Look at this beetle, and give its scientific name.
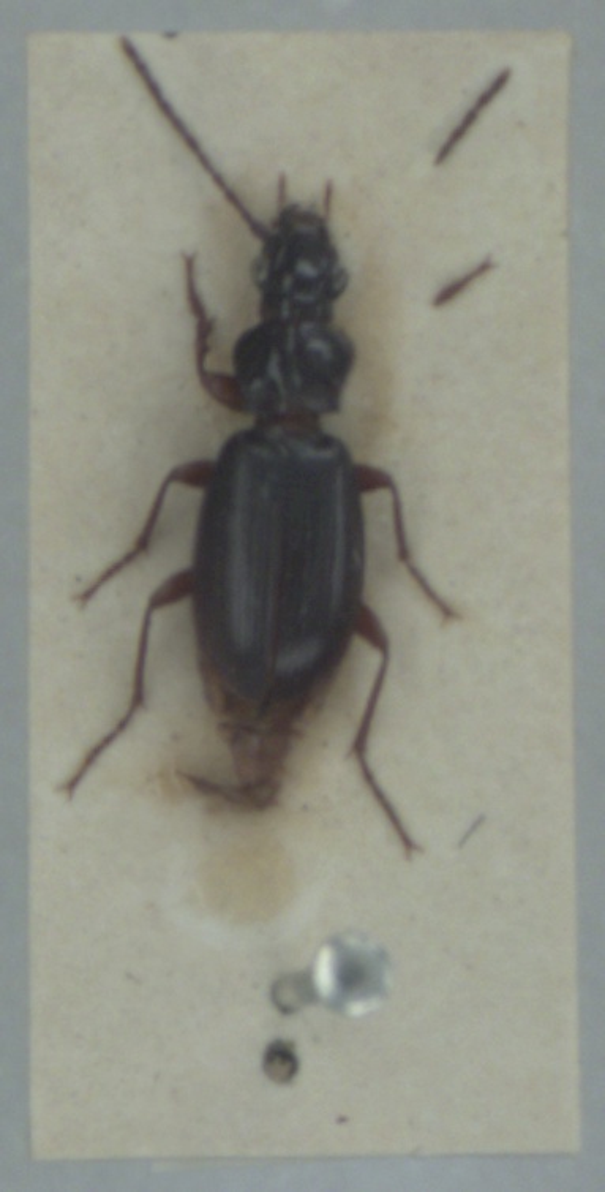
Patrobus assimilis
